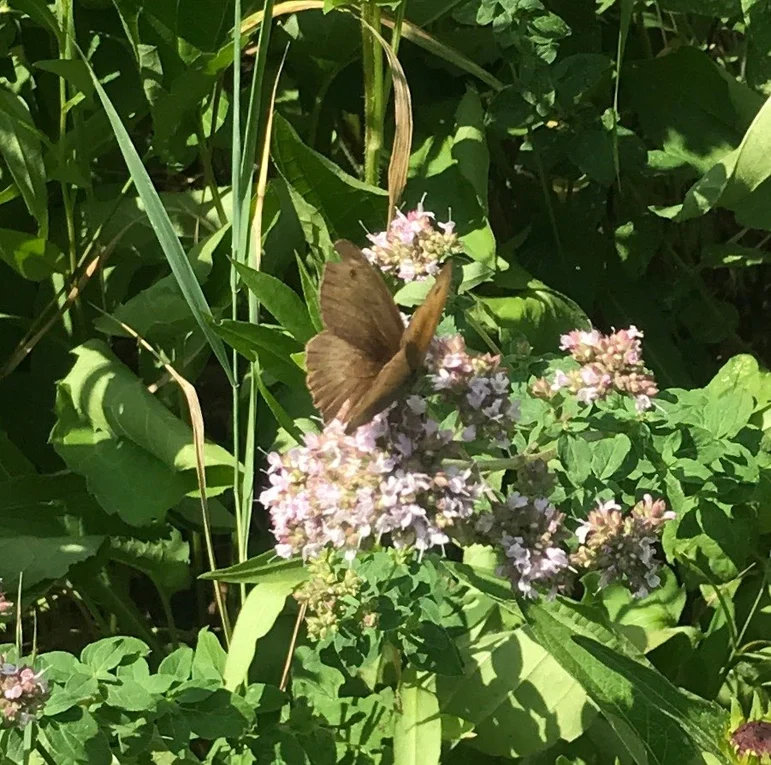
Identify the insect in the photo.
Maniola jurtina
